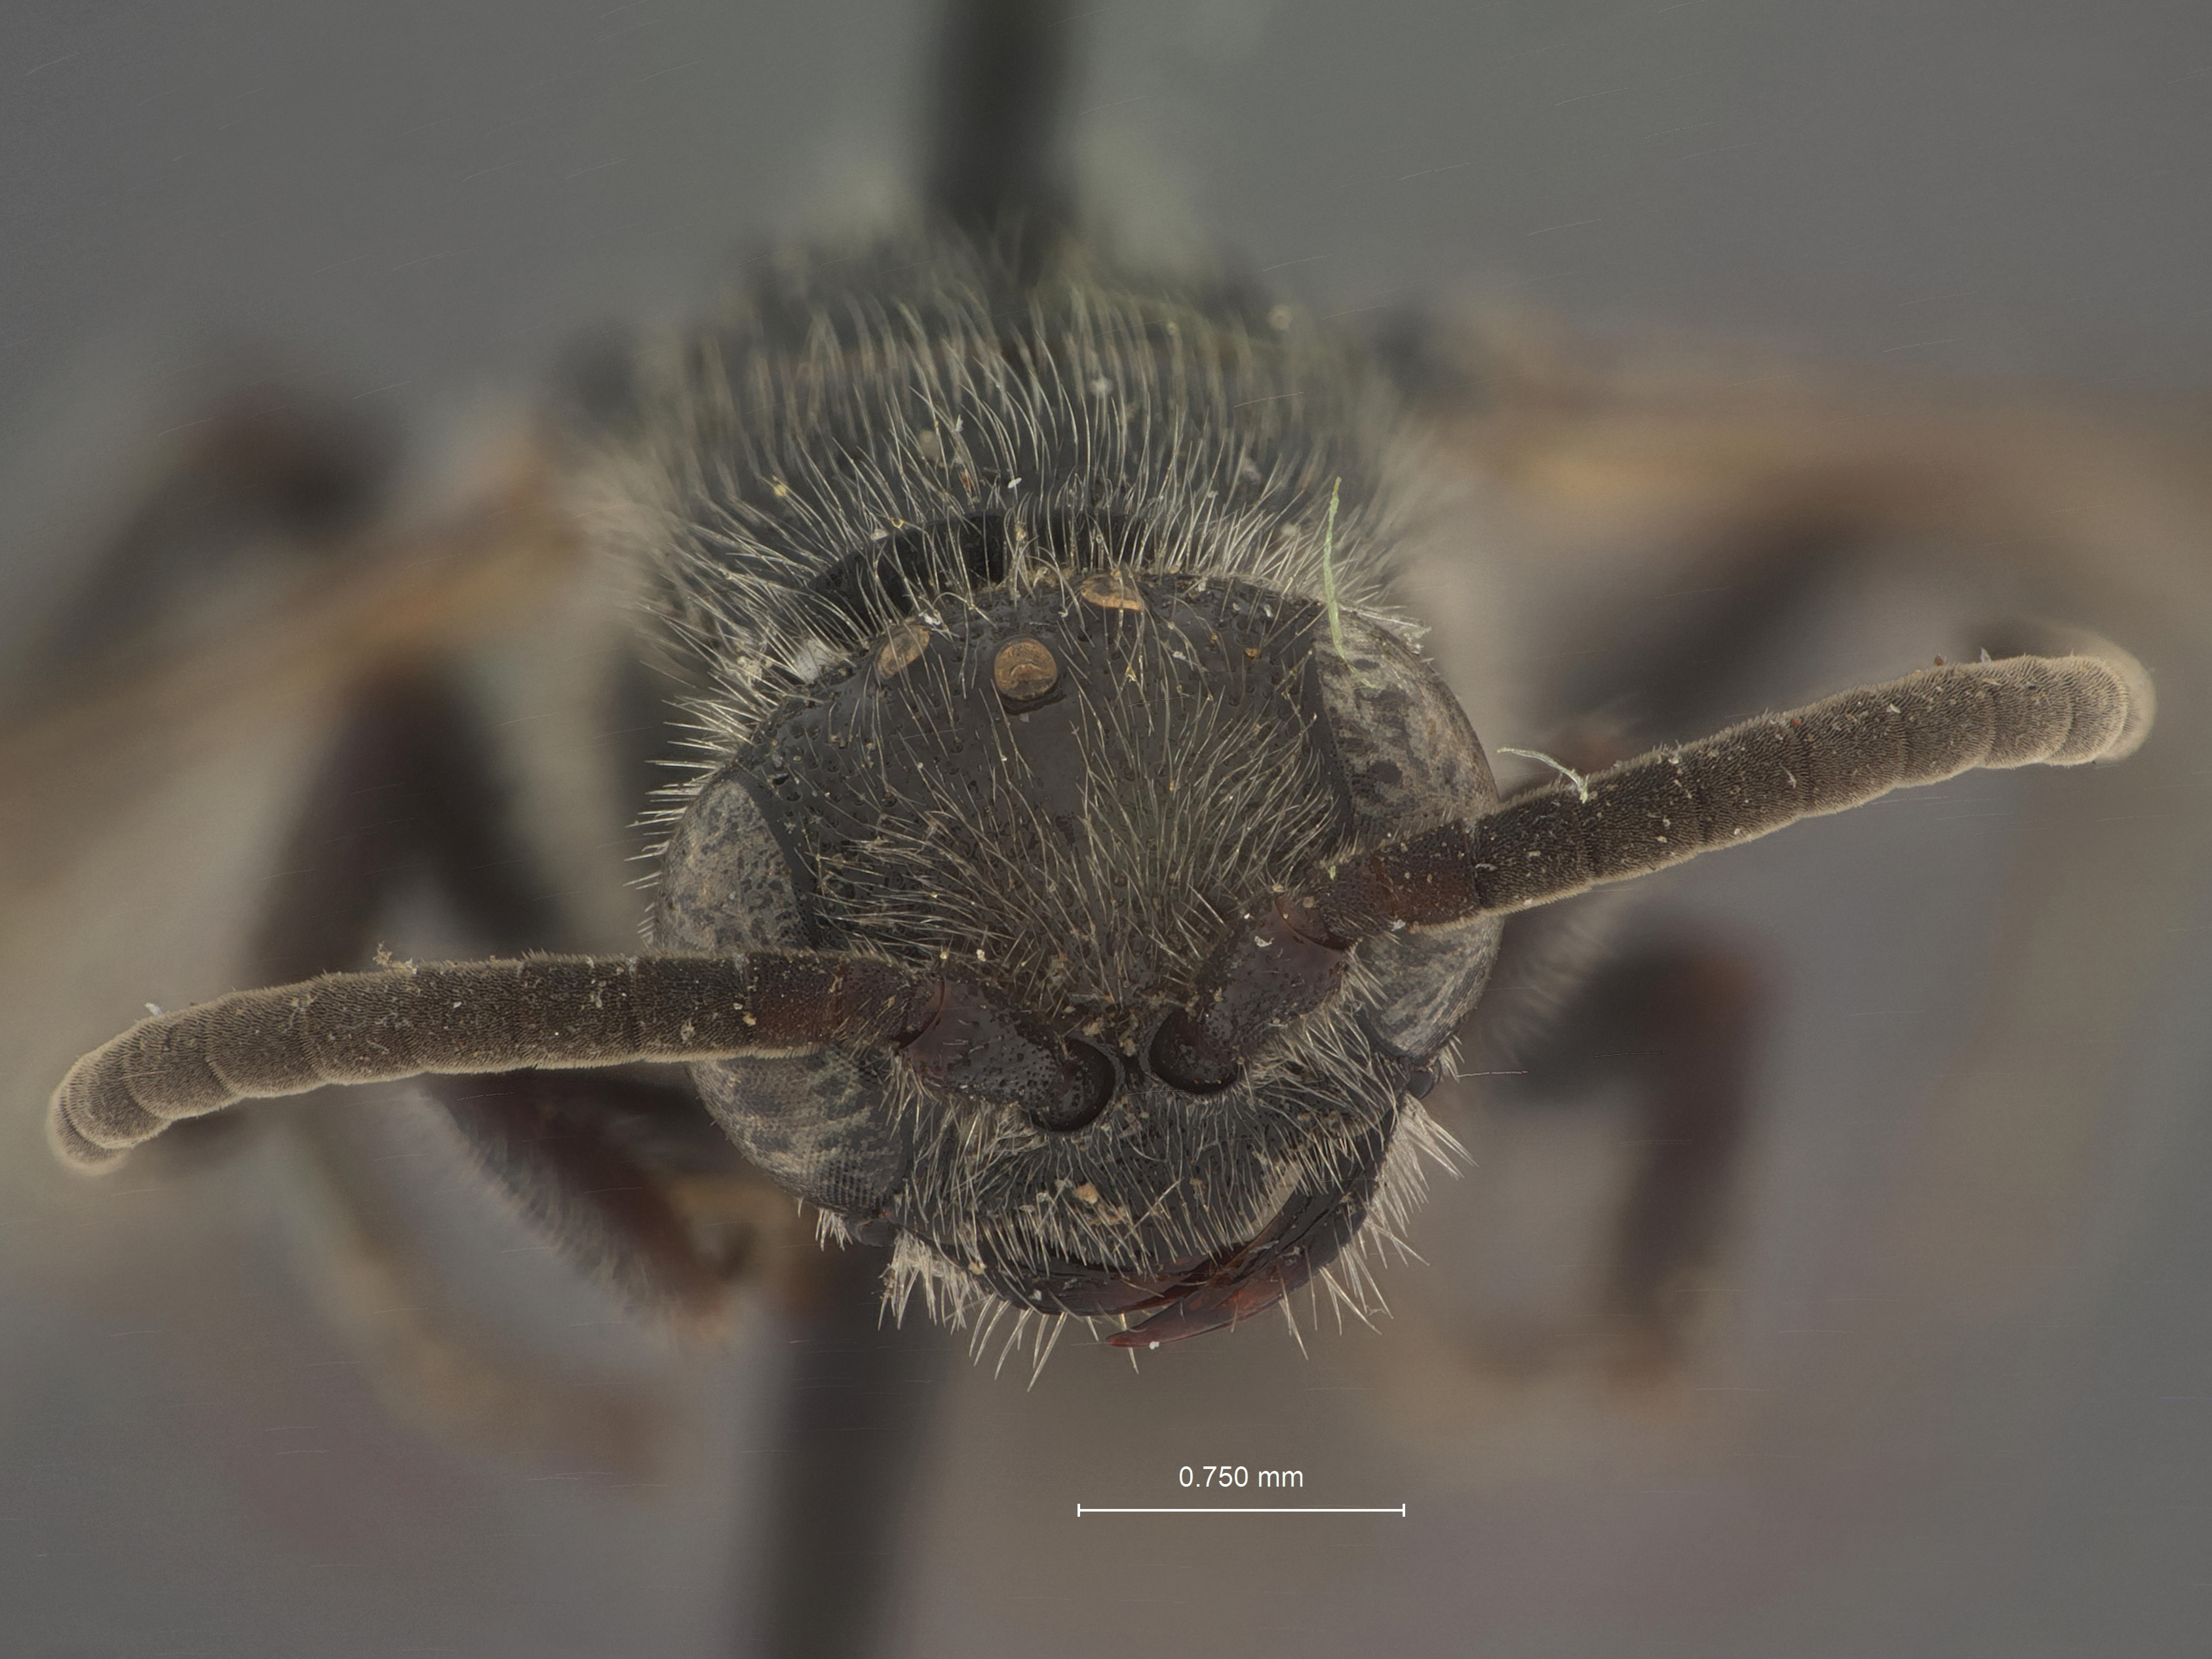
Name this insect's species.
Tiphia convexa
